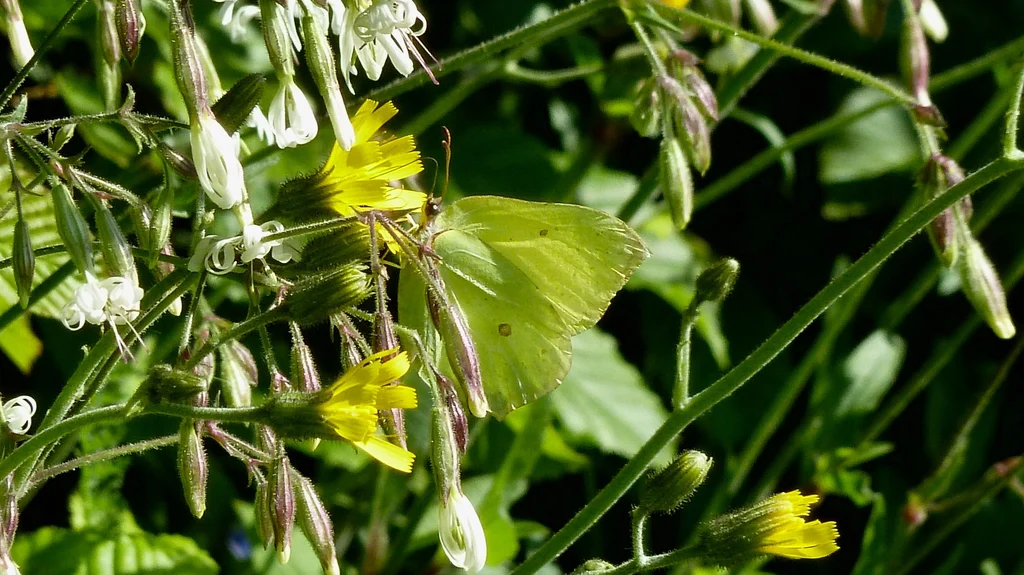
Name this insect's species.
Gonepteryx rhamni
